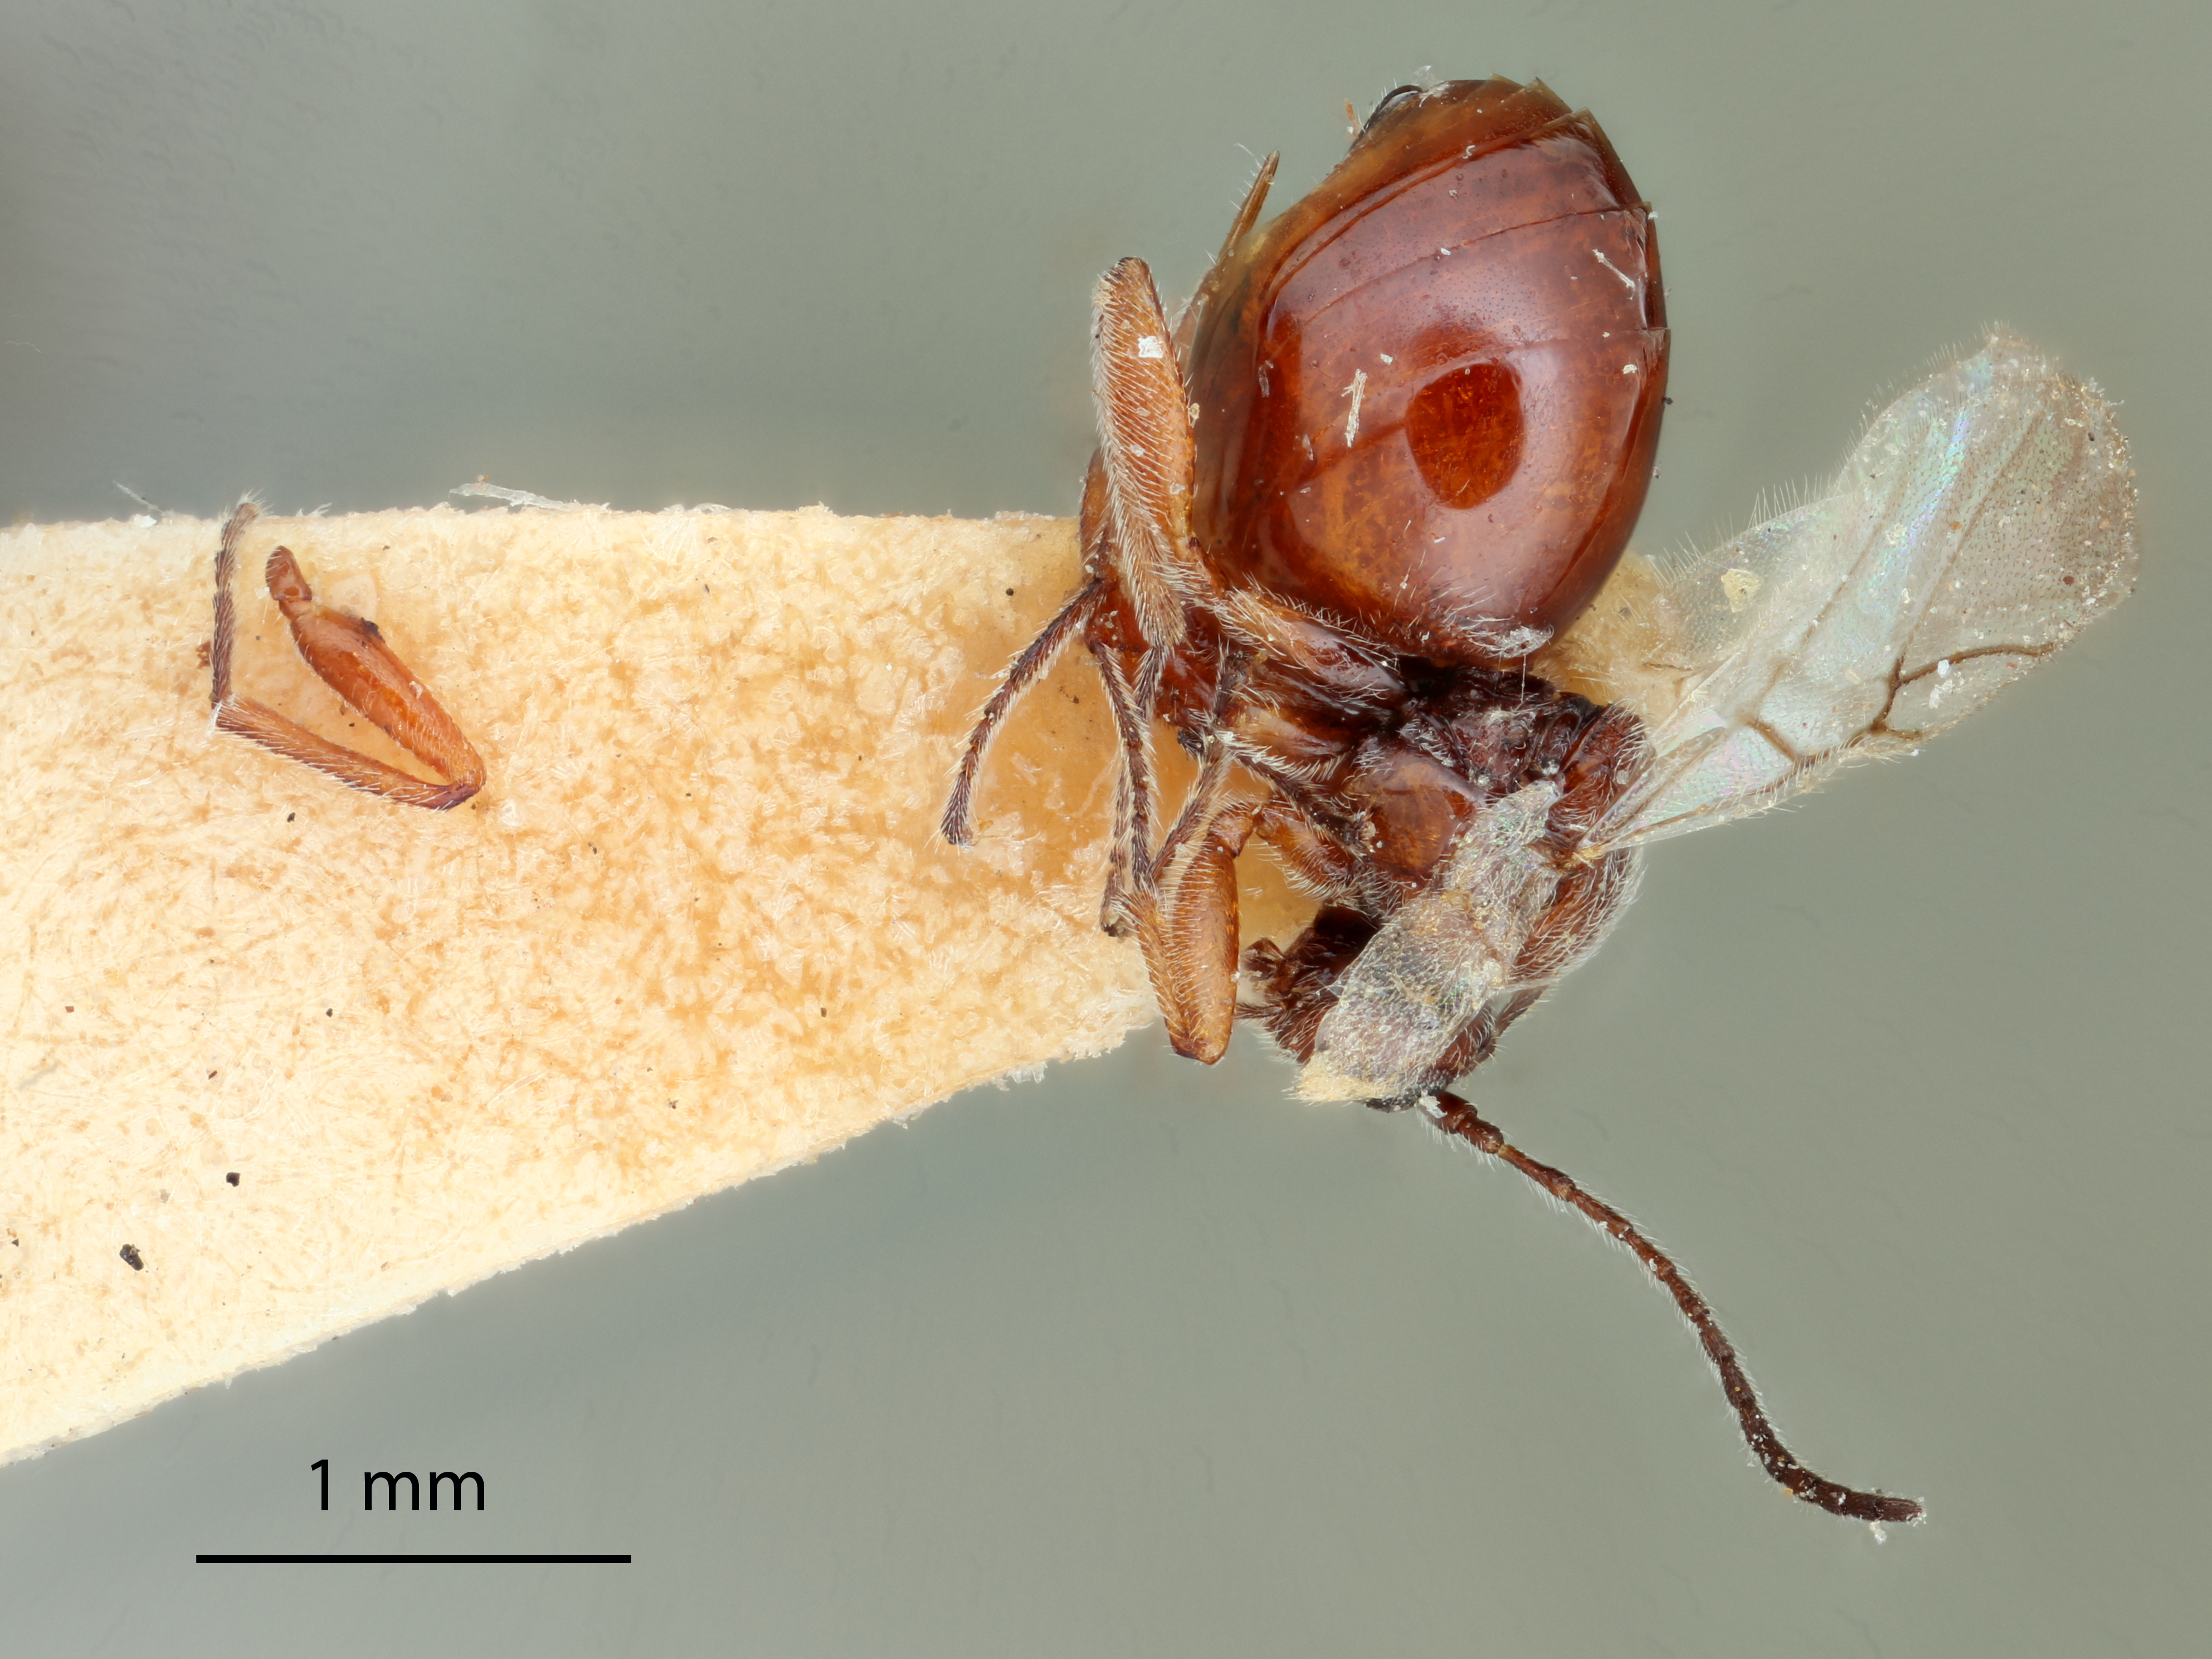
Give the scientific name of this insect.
Xanthoteras tubifaciens
